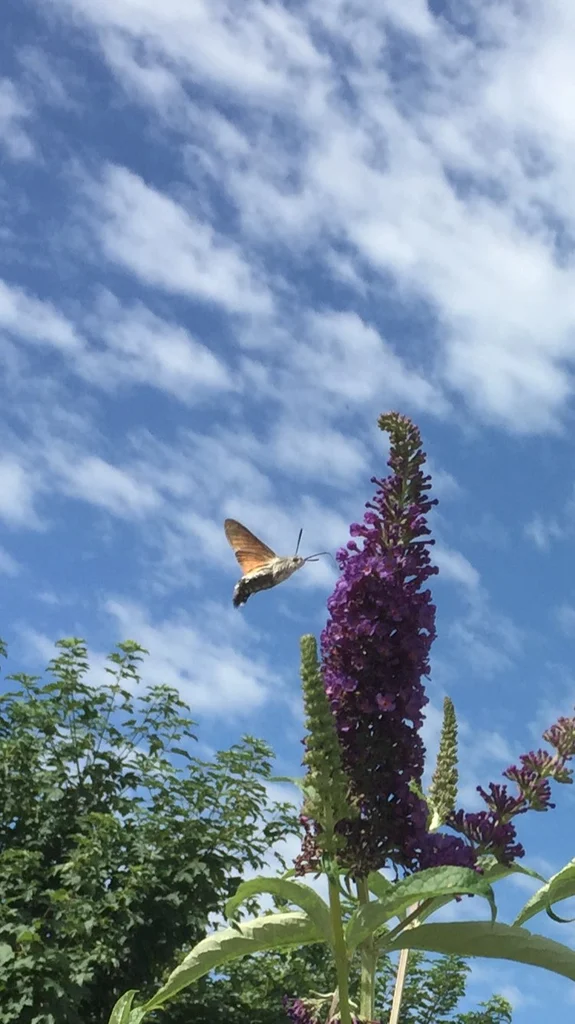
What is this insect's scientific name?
Macroglossum stellatarum
